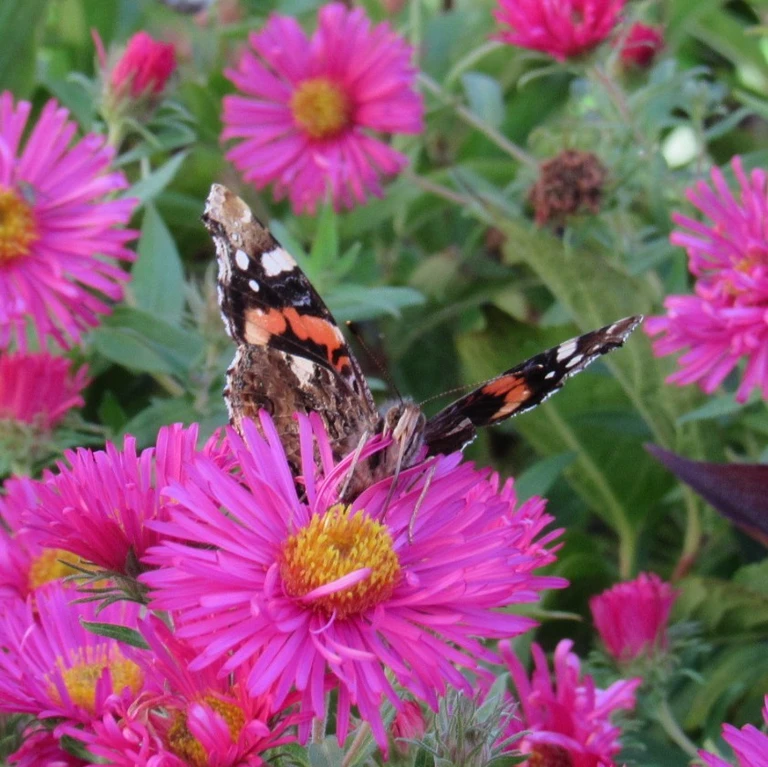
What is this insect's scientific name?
Vanessa atalanta
